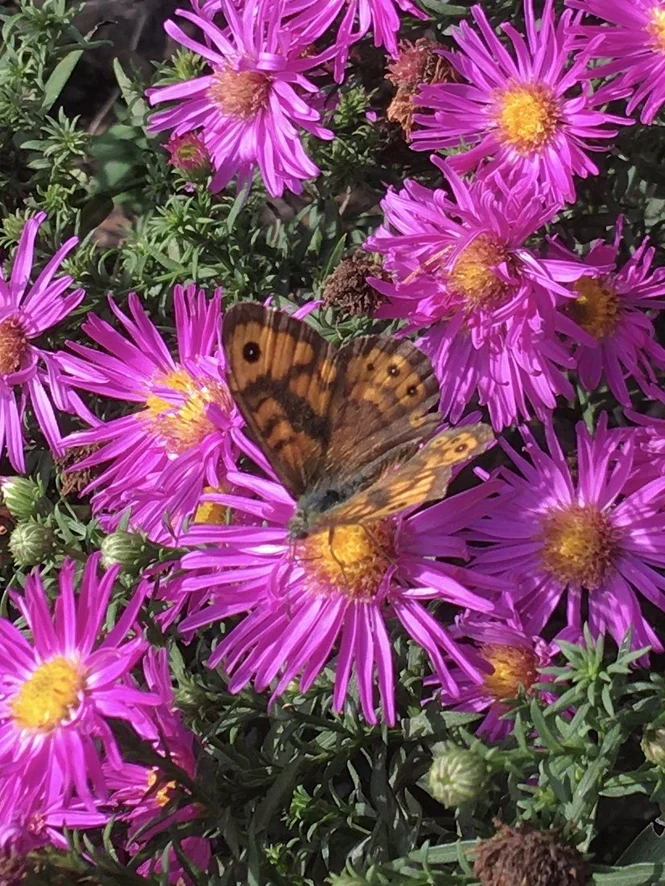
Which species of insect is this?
Lasiommata megera (also Pararge megera)
